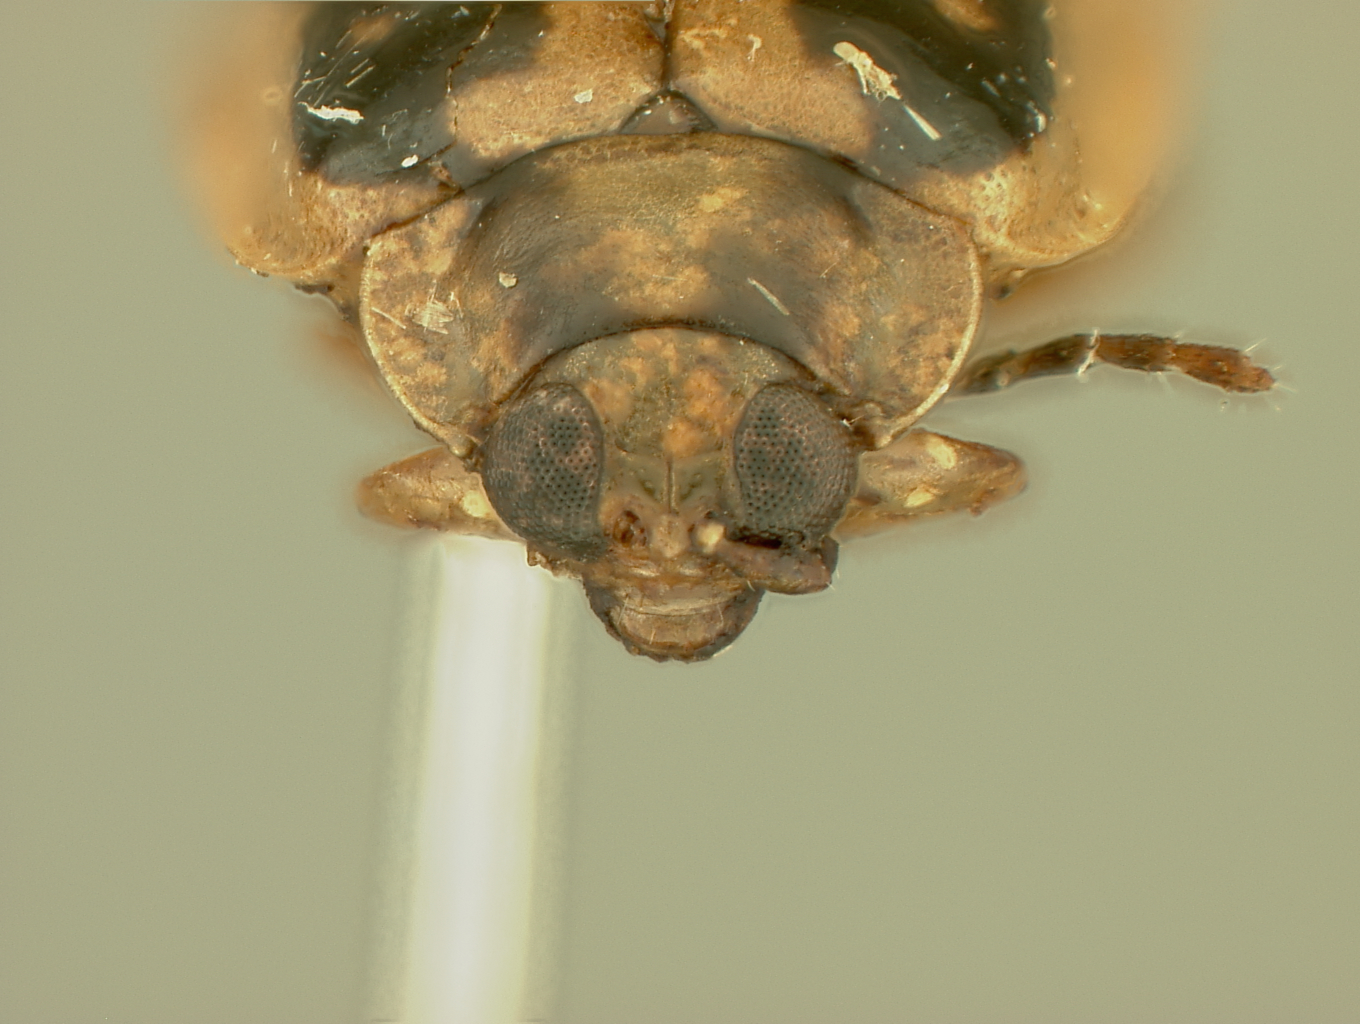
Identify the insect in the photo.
Oedionychus gurneyi
